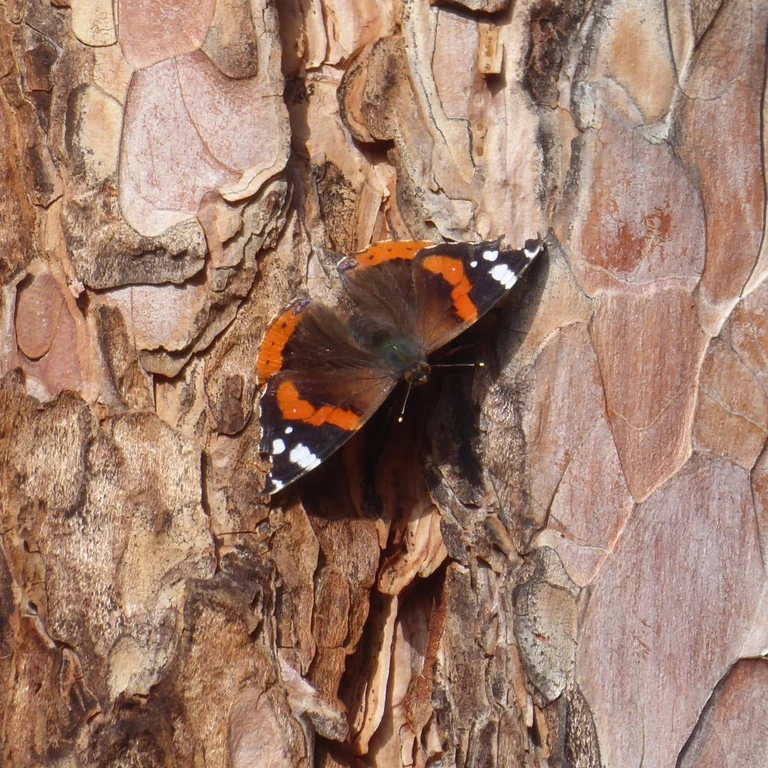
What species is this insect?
Vanessa atalanta
